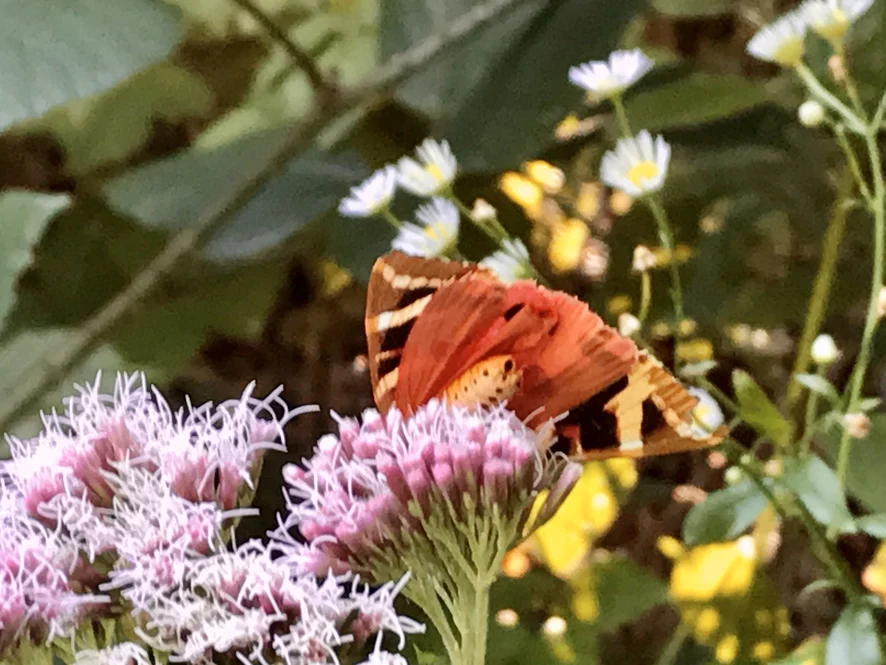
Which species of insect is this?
Euplagia quadripunctaria
